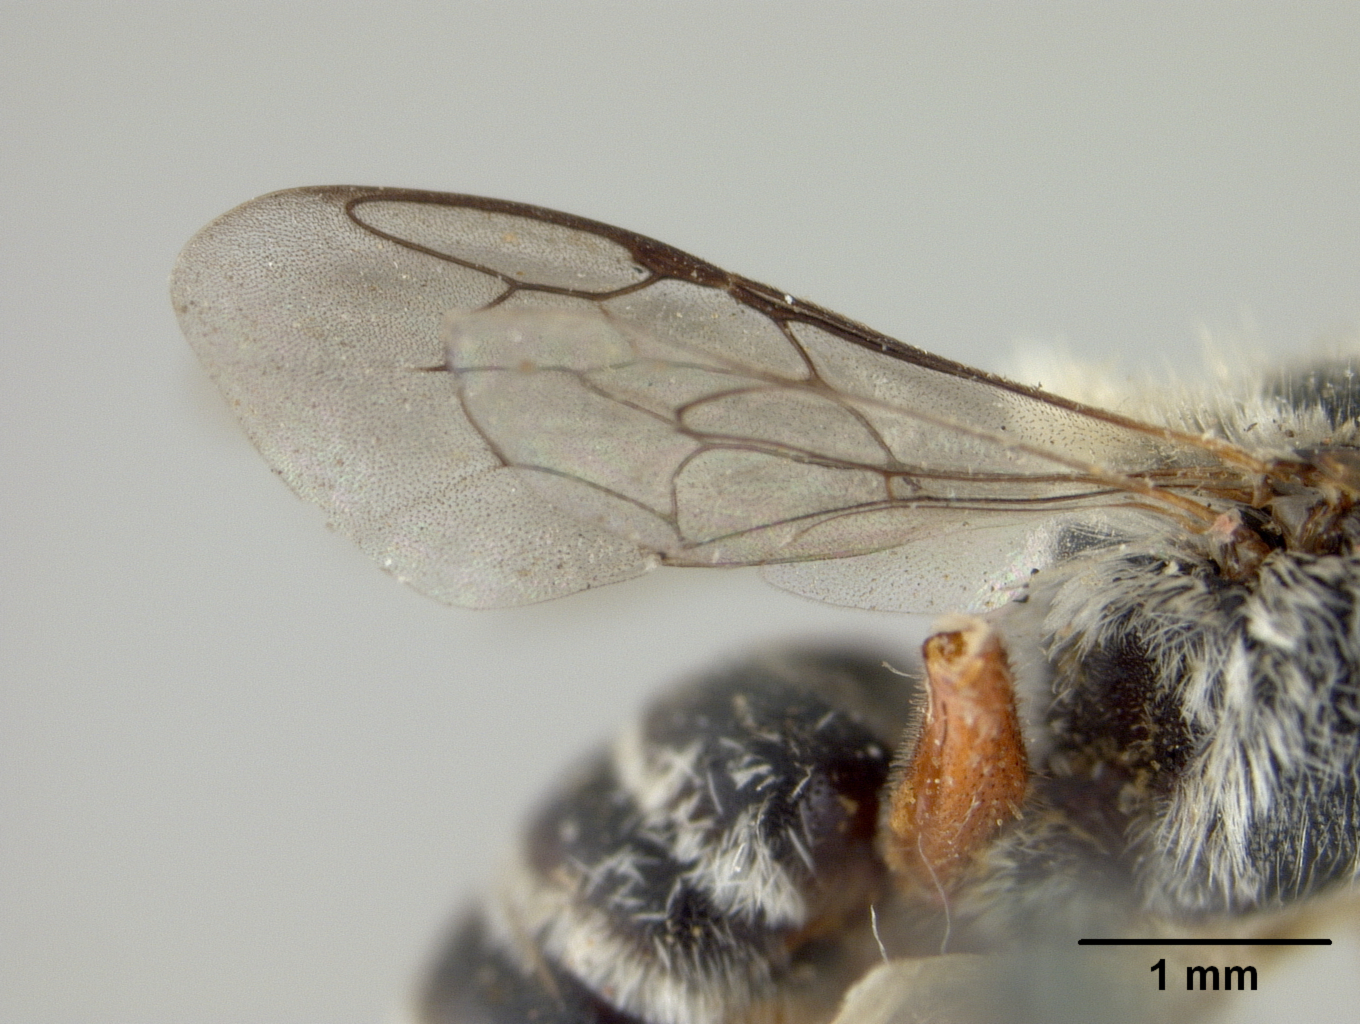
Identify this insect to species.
Ashmeadiella rufipes
